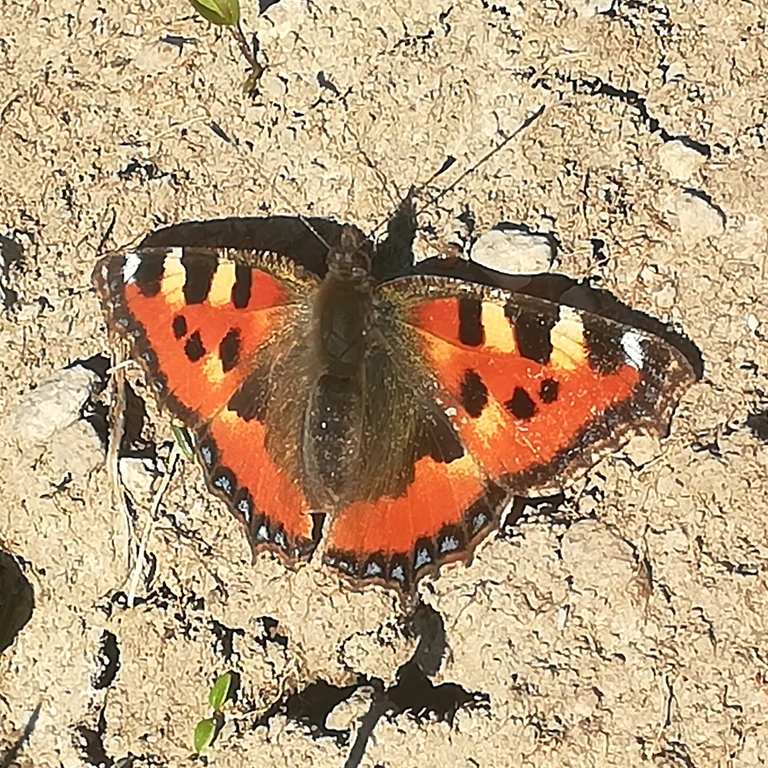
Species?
Aglais urticae
